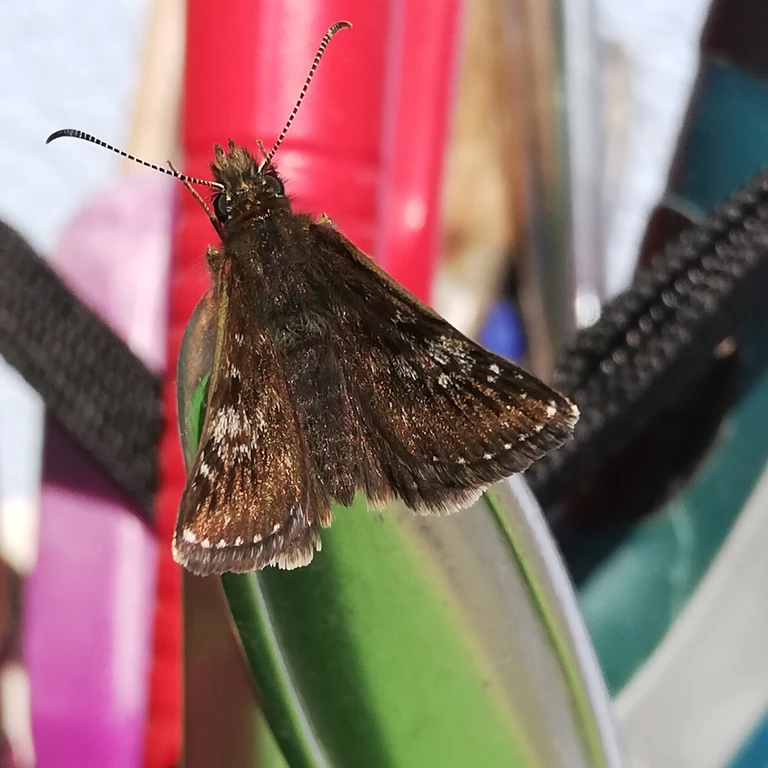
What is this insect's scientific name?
Erynnis tages
